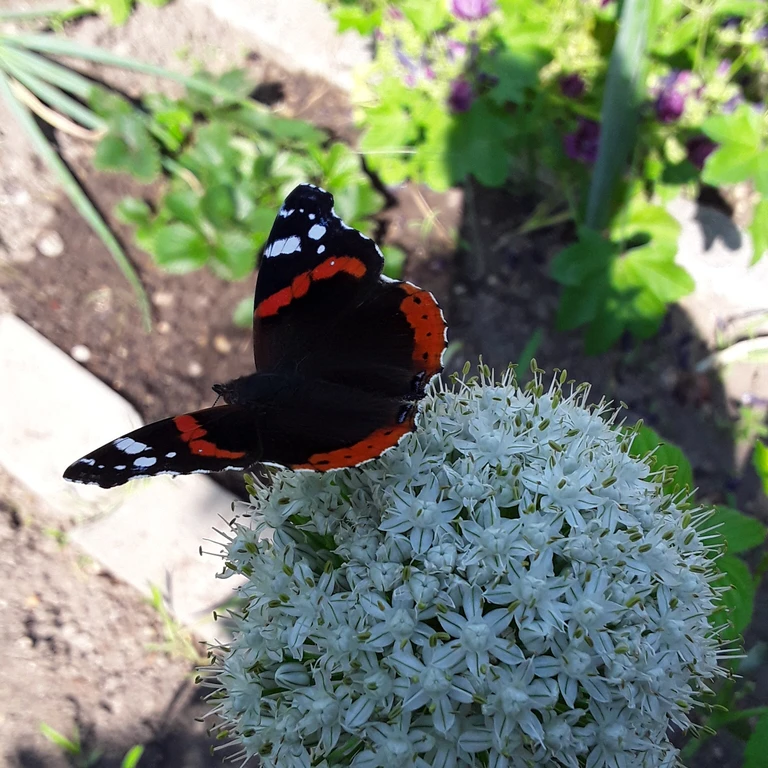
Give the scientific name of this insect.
Vanessa atalanta
